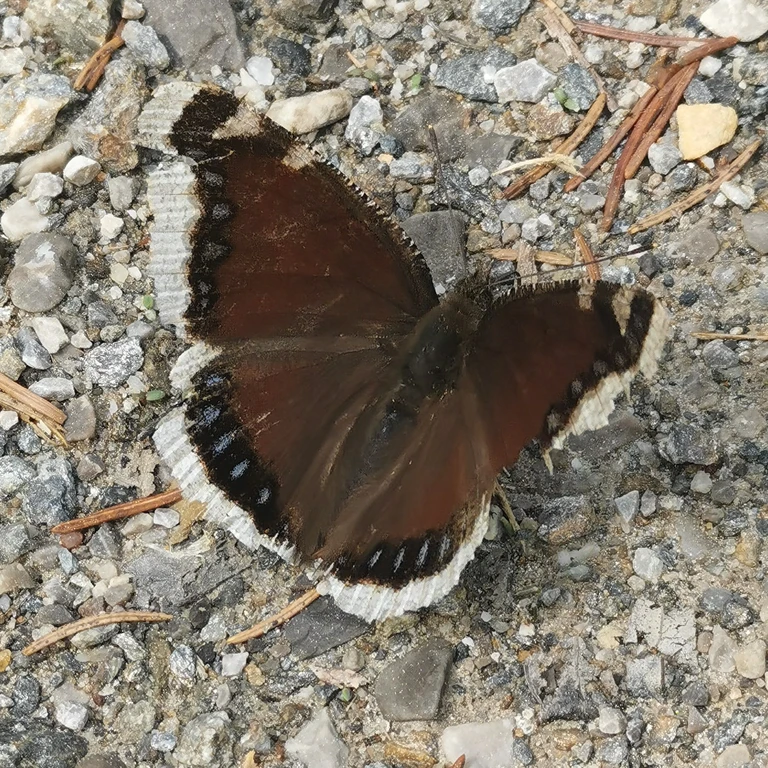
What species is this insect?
Nymphalis antiopa
